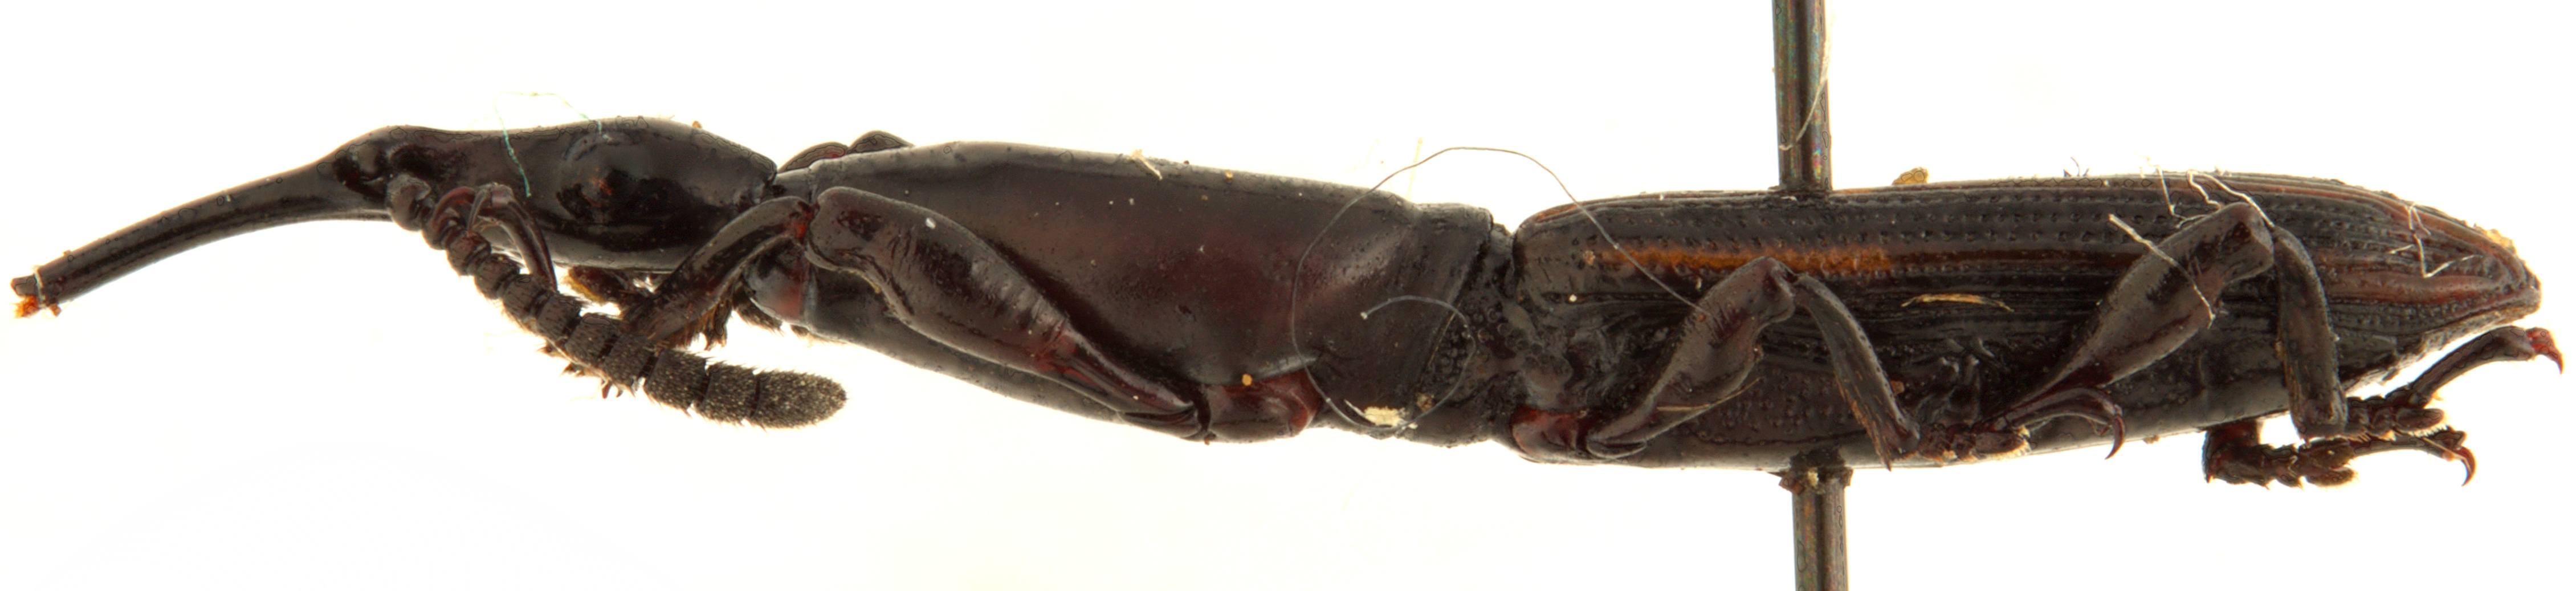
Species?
Brentus mexicanus
